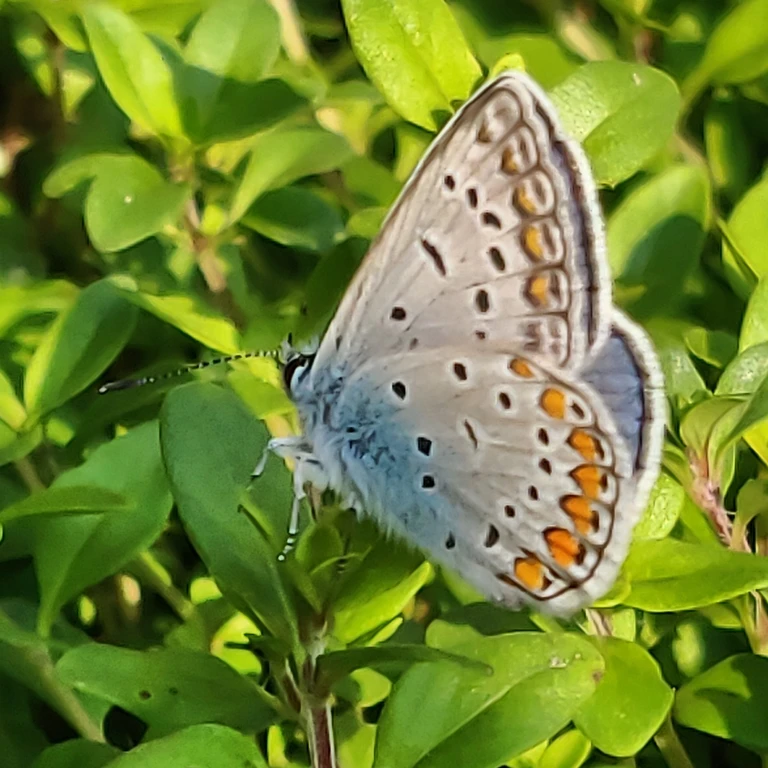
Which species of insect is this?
Polyommatus icarus
